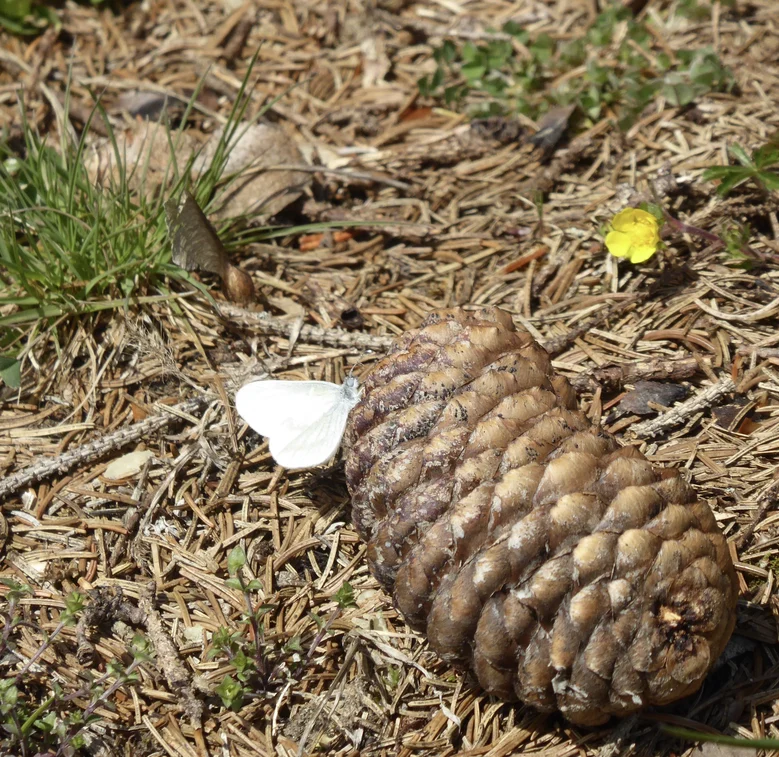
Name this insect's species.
Leptidea sinapis/juvernica
